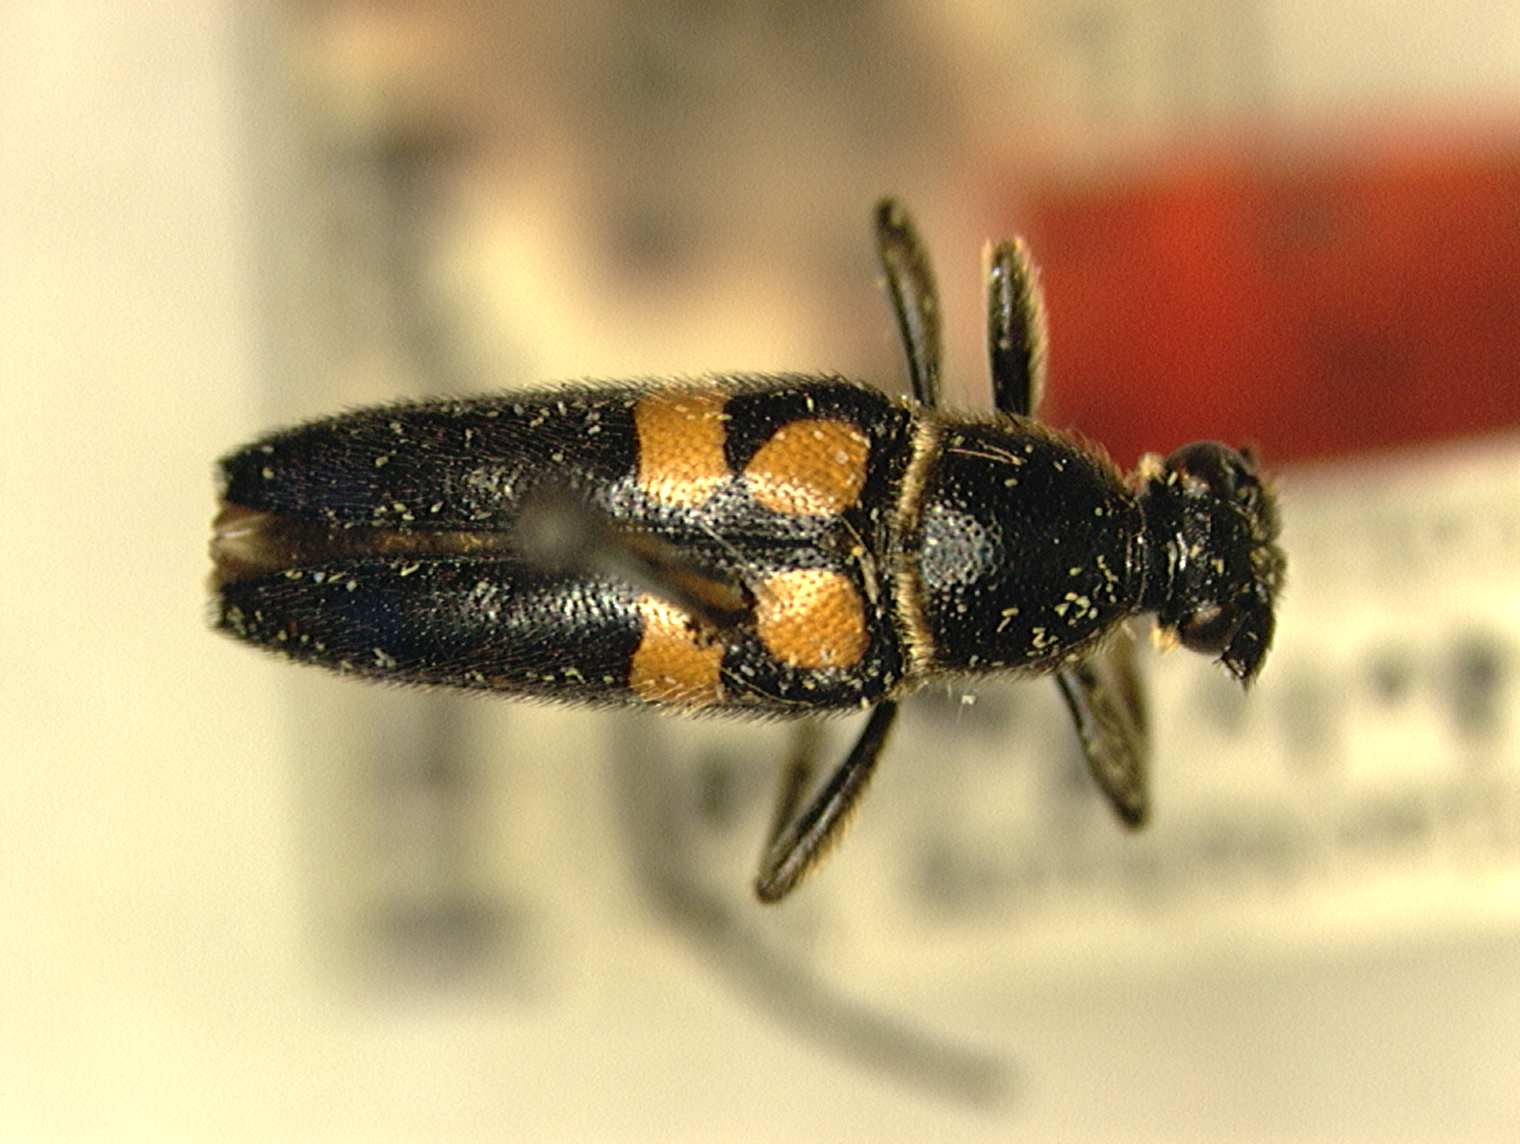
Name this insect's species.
Typocerus lunatus (also Typocerus lunulatus)
